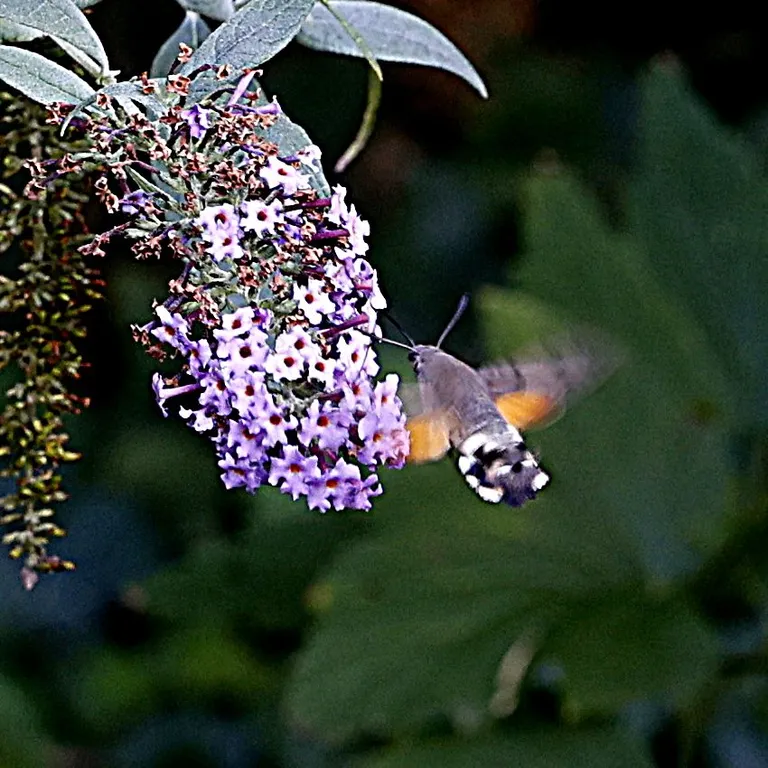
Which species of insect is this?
Macroglossum stellatarum
